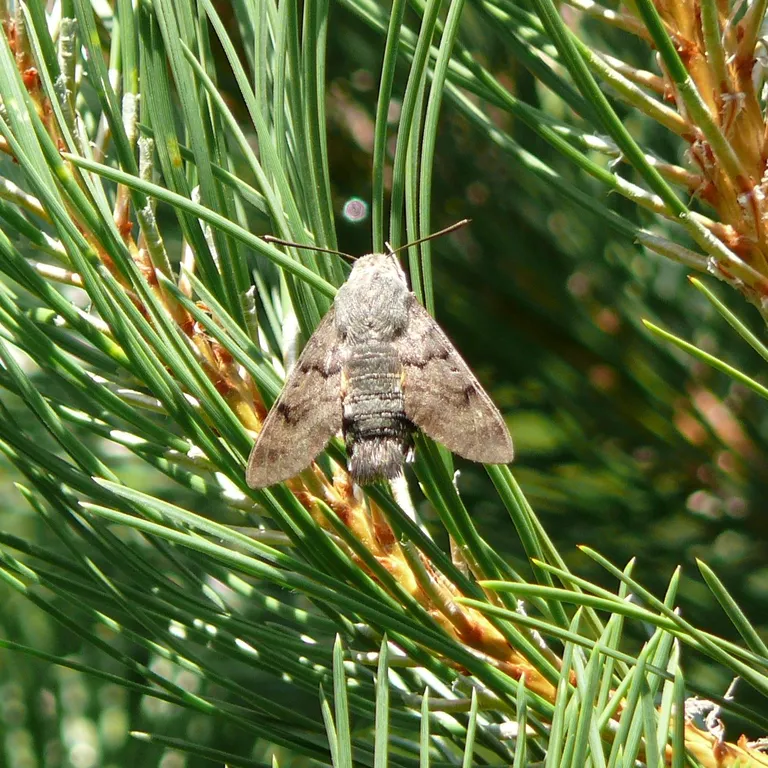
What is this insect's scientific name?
Macroglossum stellatarum
